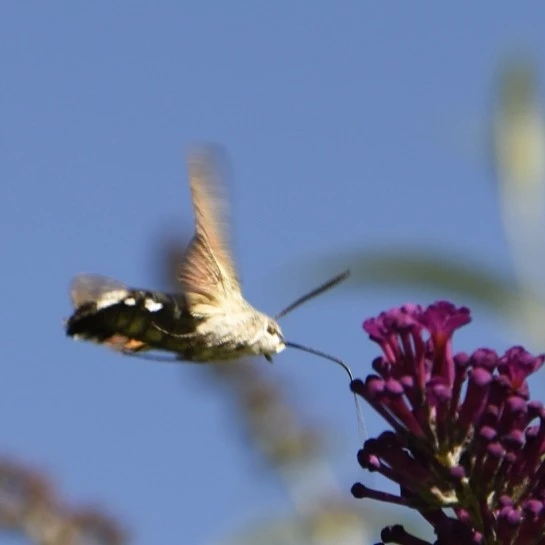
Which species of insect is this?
Macroglossum stellatarum
